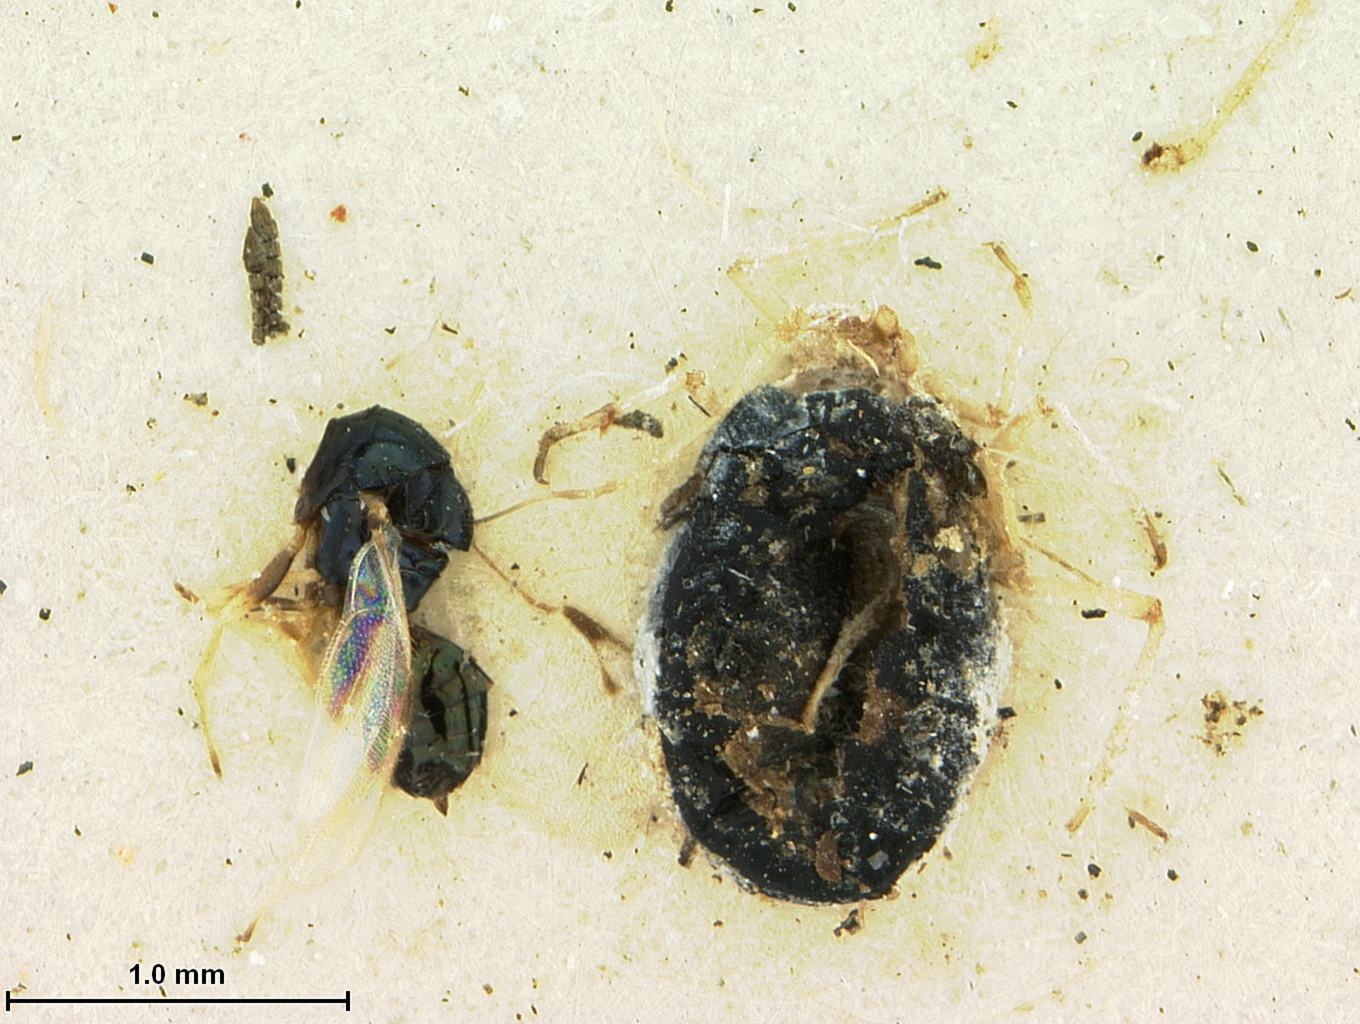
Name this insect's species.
Pachyneuron gifuensis
